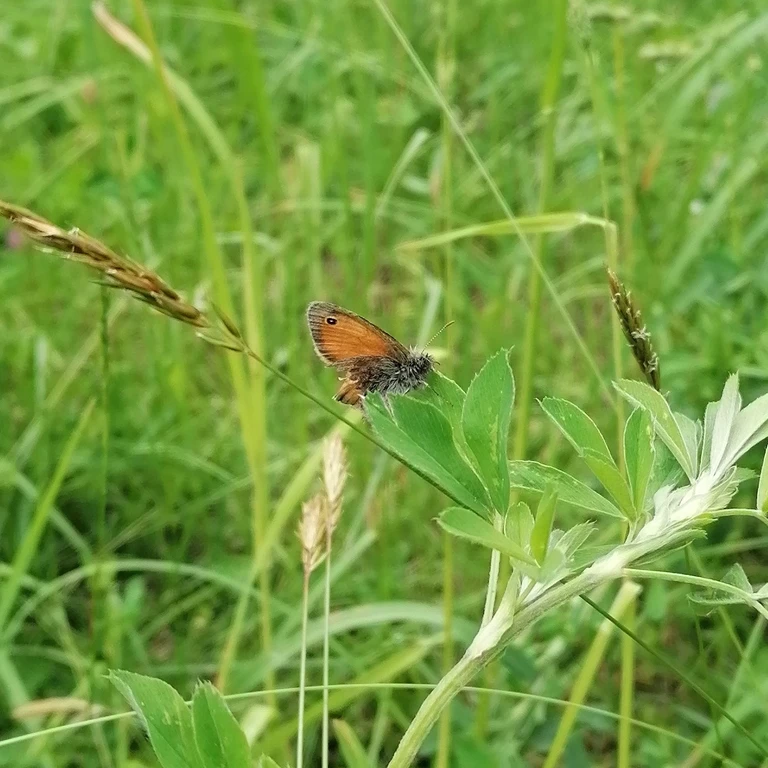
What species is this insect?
Coenonympha pamphilus
